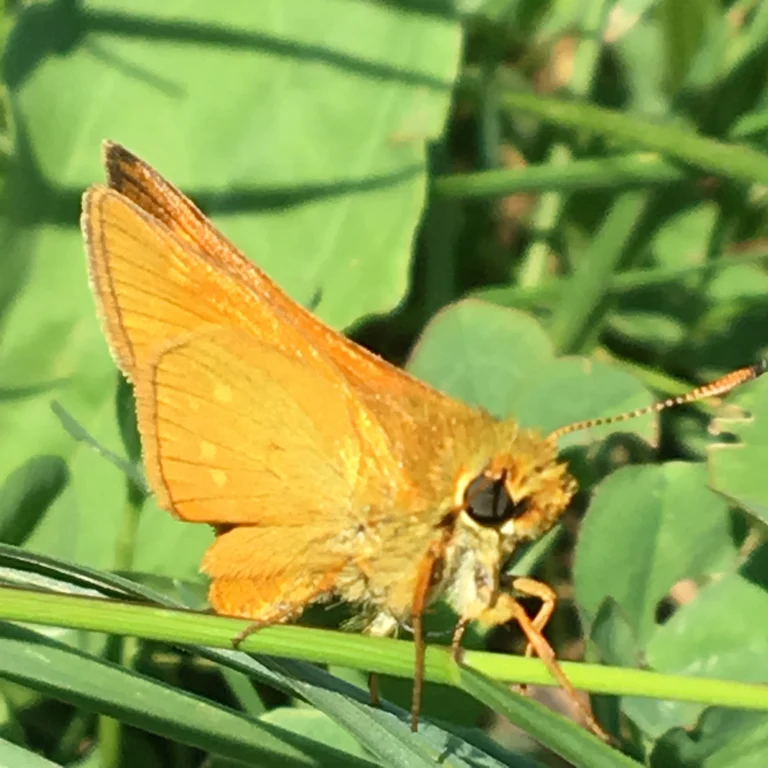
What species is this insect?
Ochlodes sylvanus (also Ochlodes venata)
